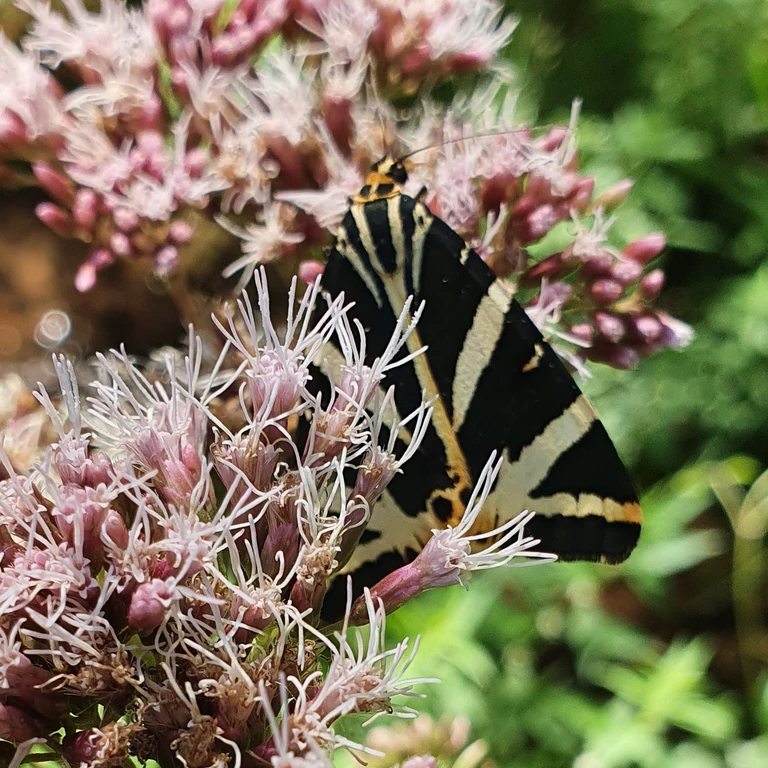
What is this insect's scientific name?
Euplagia quadripunctaria
